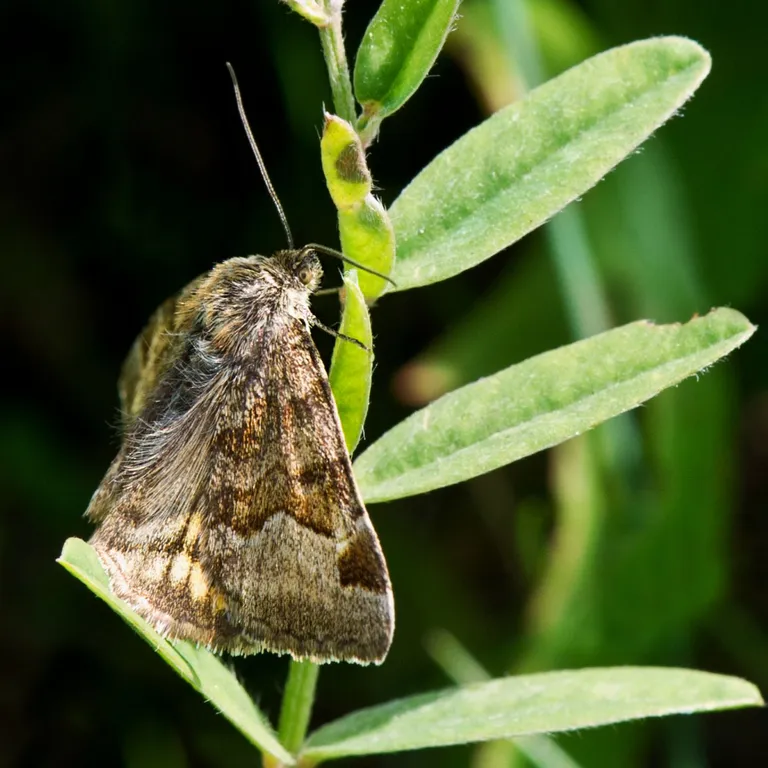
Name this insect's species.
Euclidia glyphica
